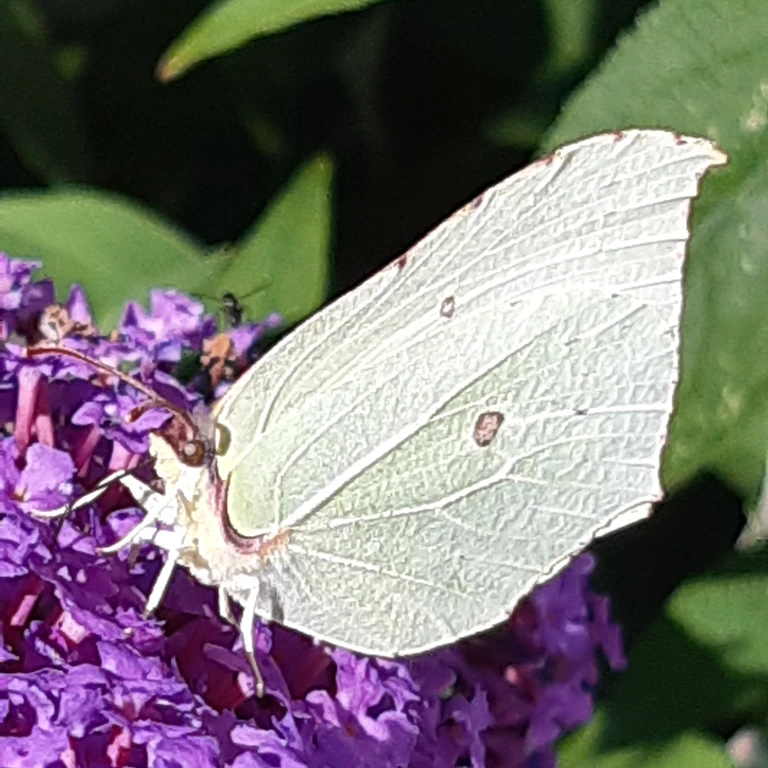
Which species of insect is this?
Gonepteryx rhamni
